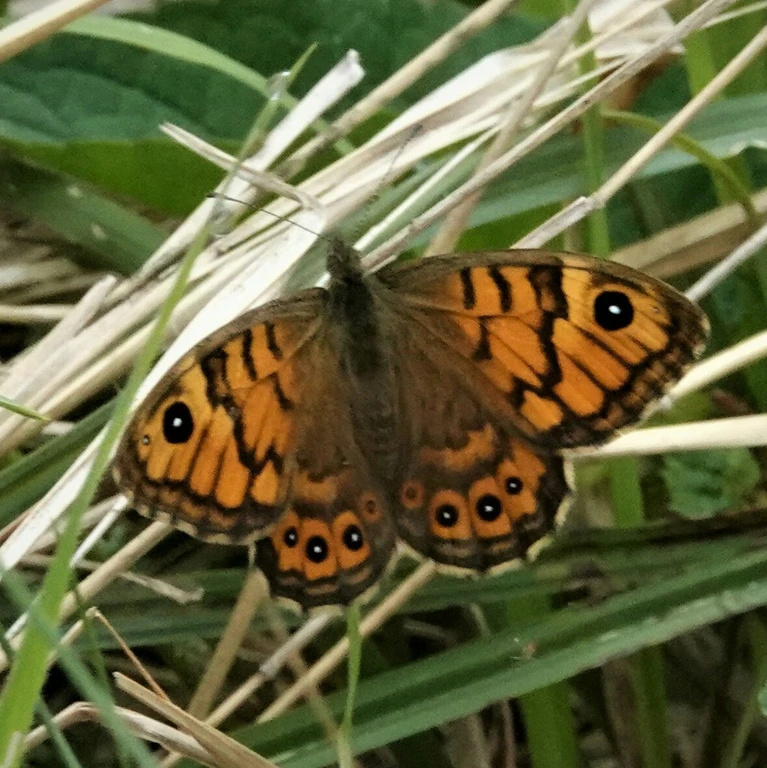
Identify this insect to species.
Lasiommata megera (also Pararge megera)
